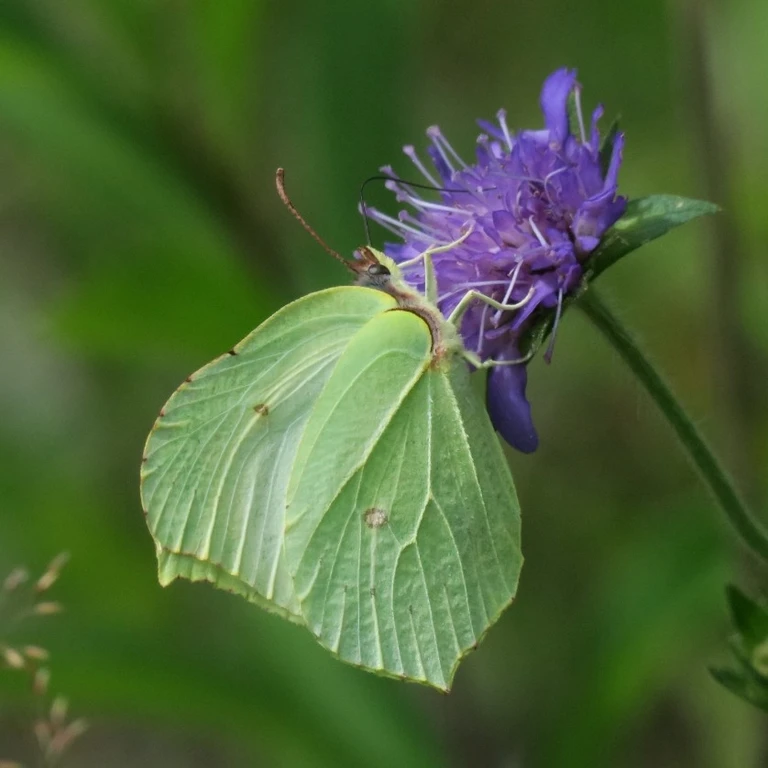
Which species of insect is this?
Gonepteryx rhamni
